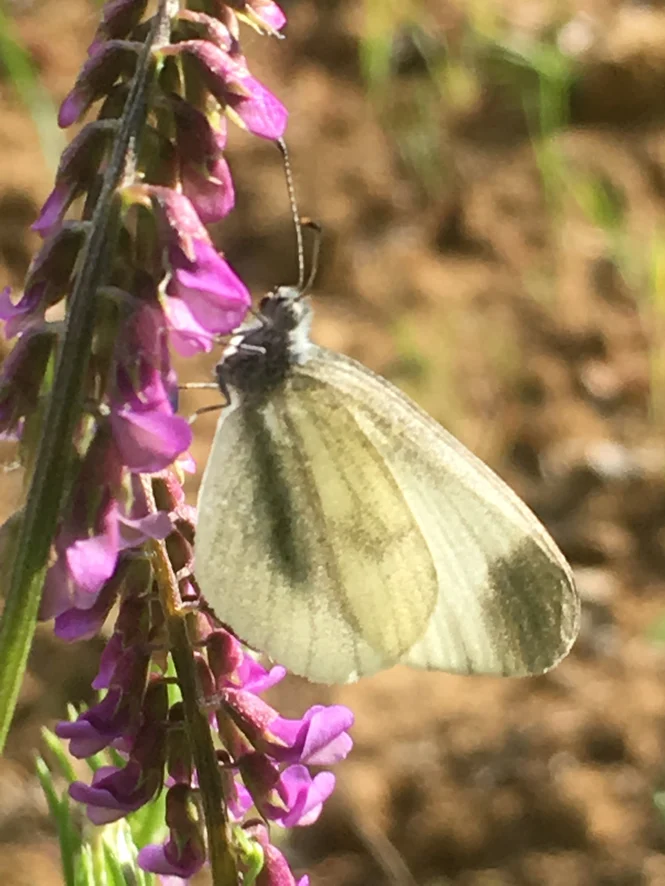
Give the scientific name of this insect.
Leptidea sinapis/juvernica
